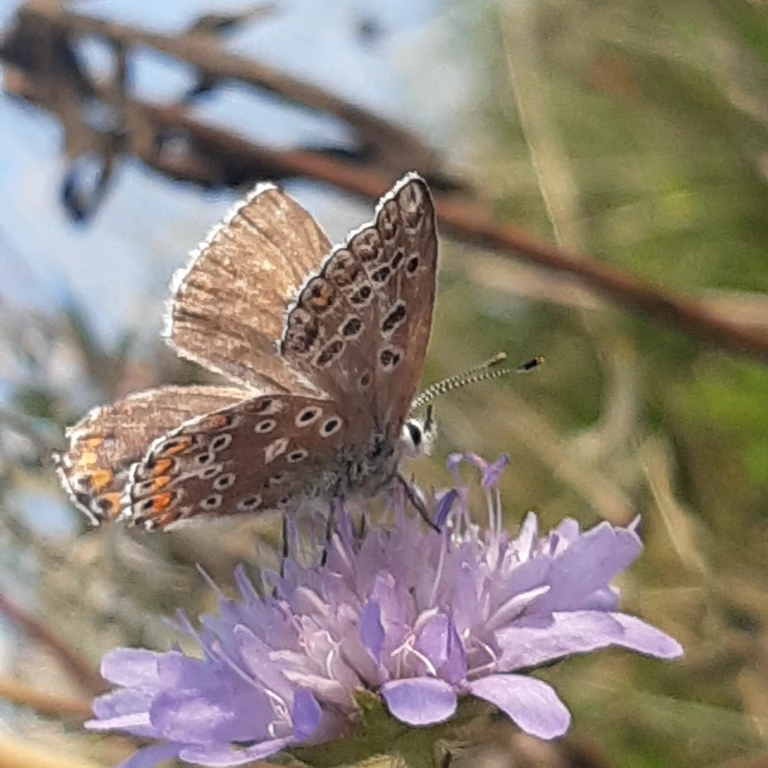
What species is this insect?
Polyommatus icarus
